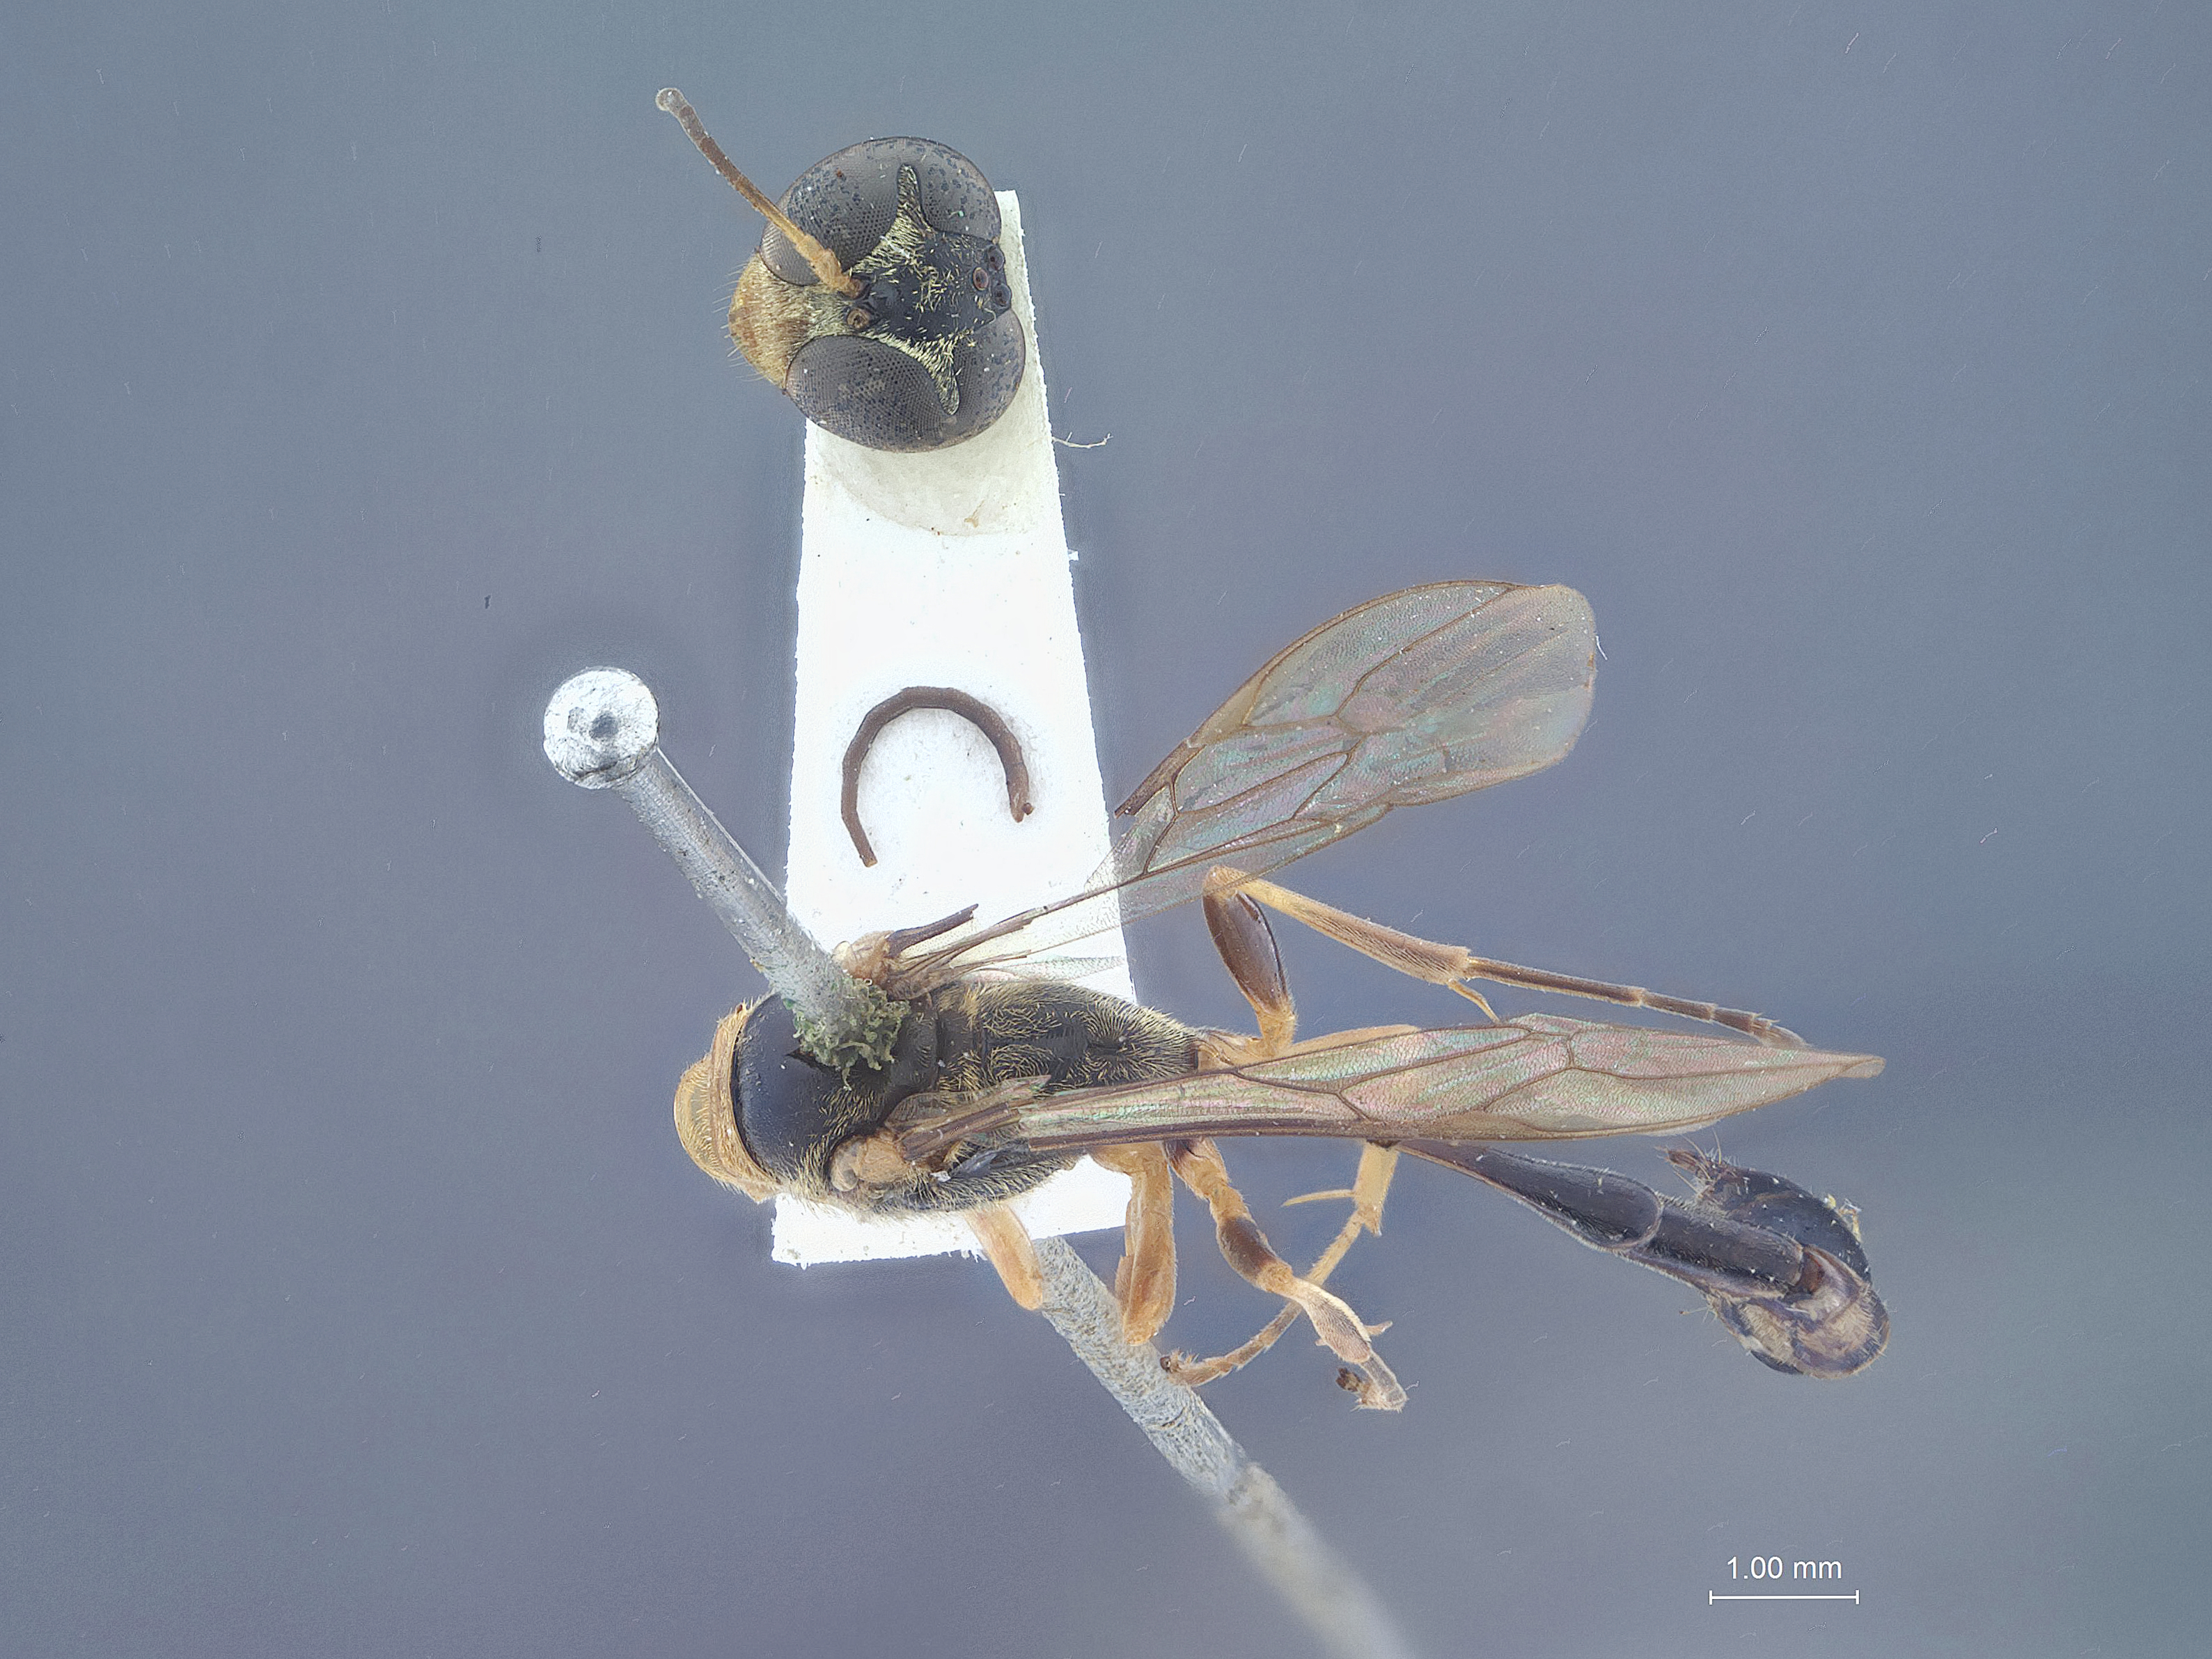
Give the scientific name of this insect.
Trypoxylon sandakanum
